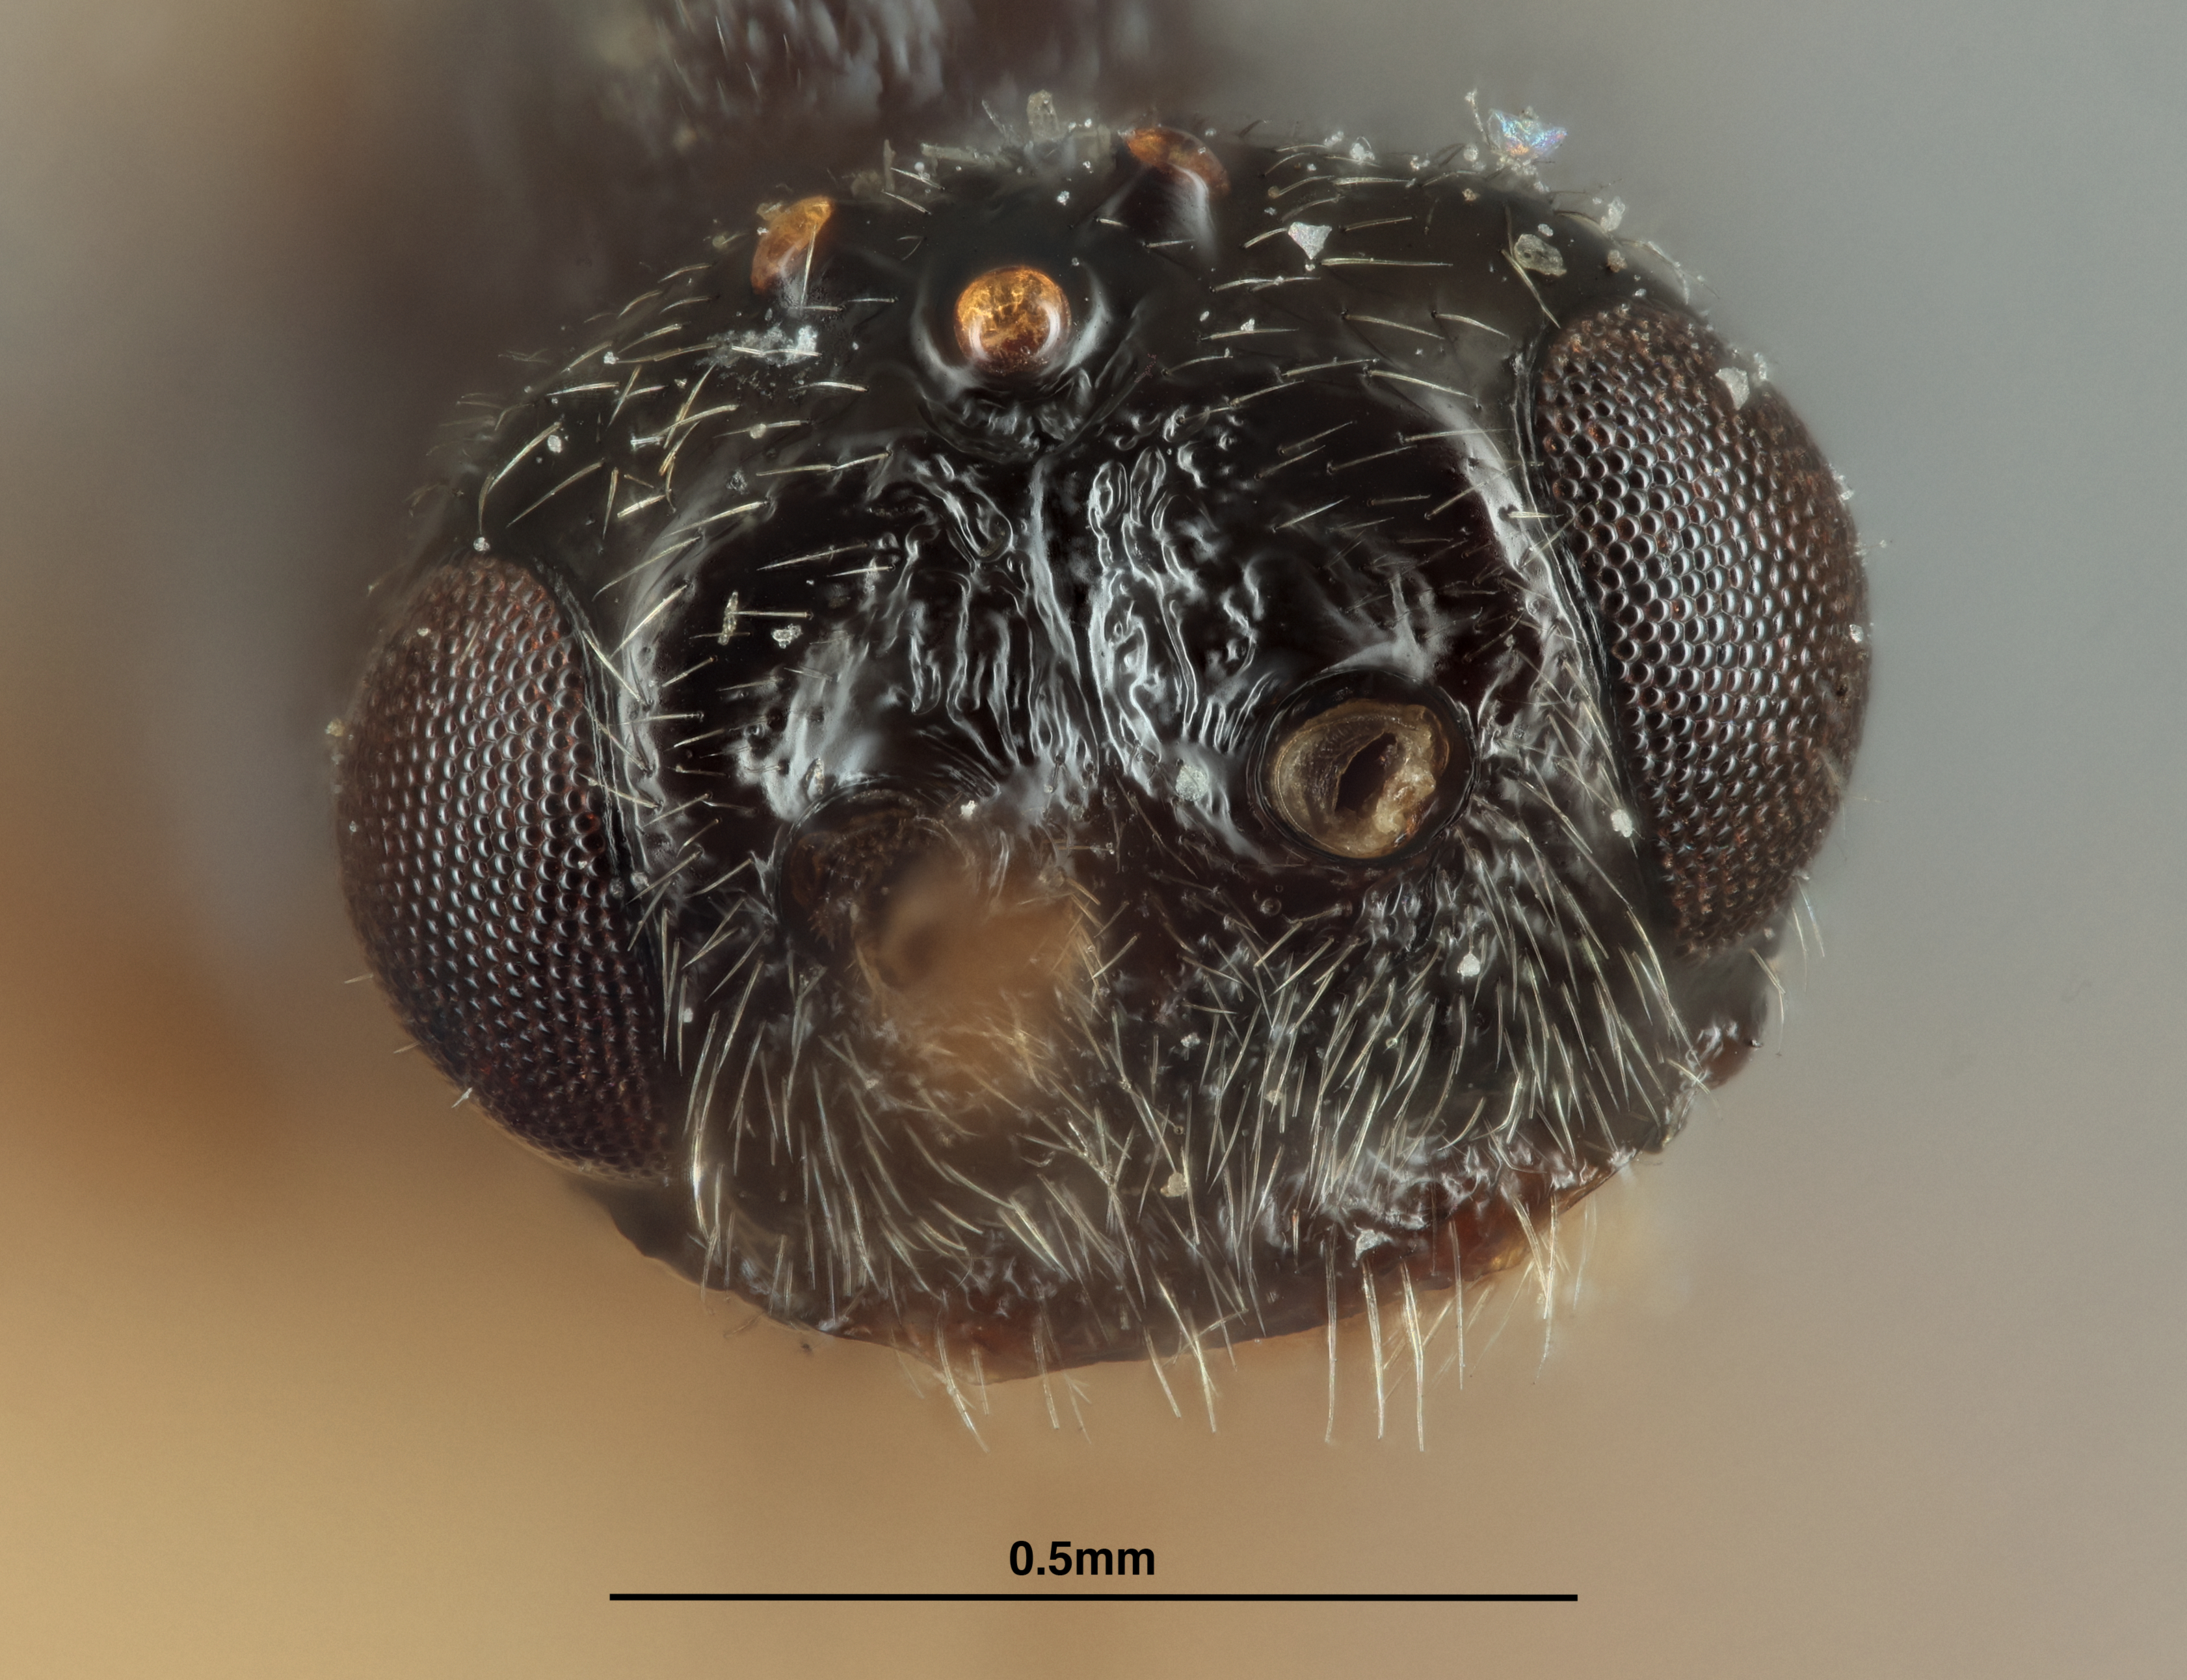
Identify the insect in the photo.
Triaspis halidayi
